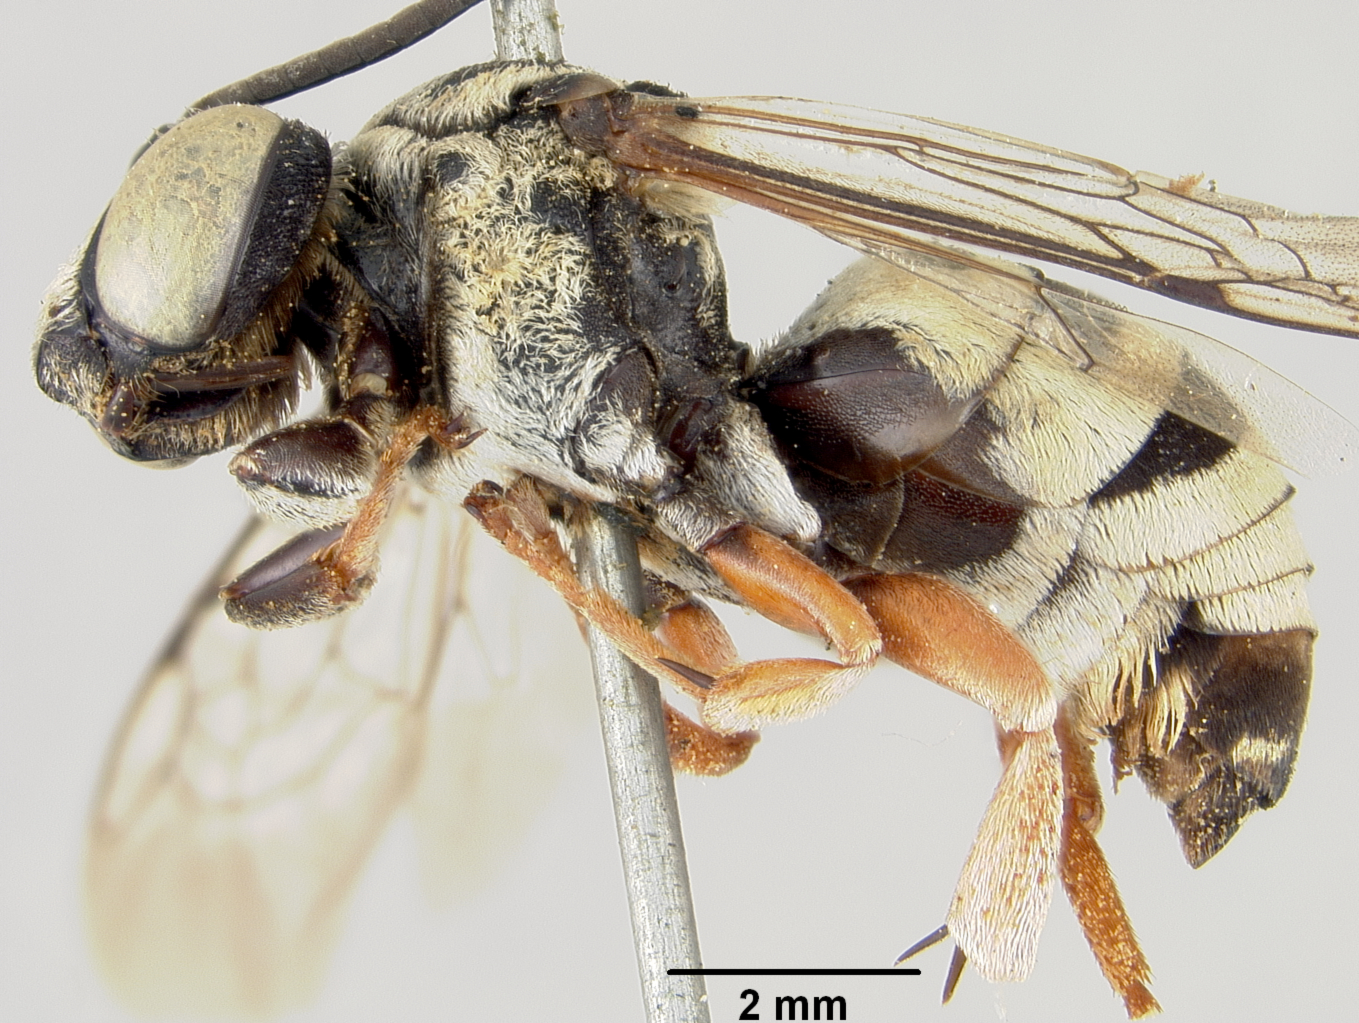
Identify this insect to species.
Triepeolus cuneatus
